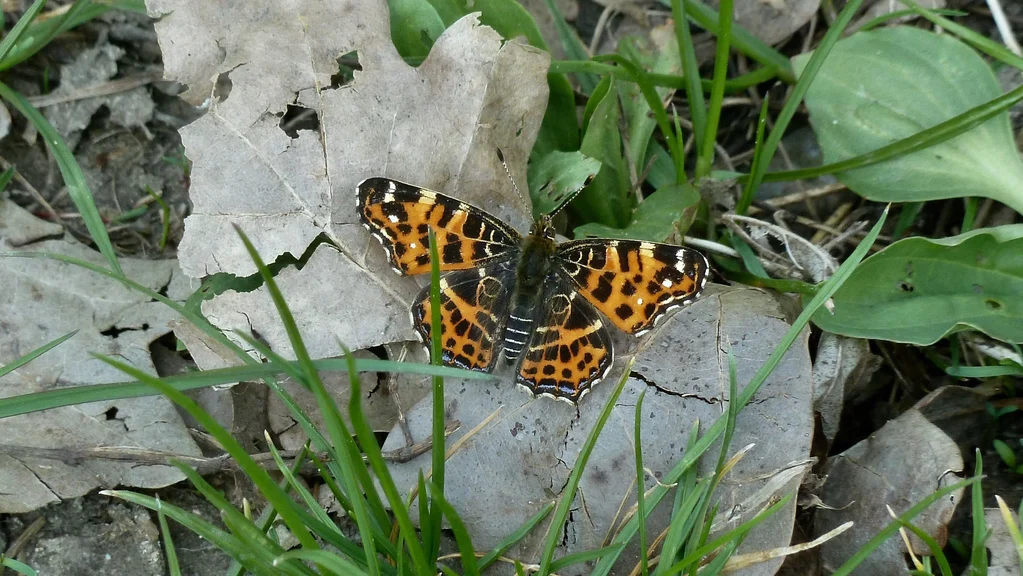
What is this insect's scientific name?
Araschnia levana
